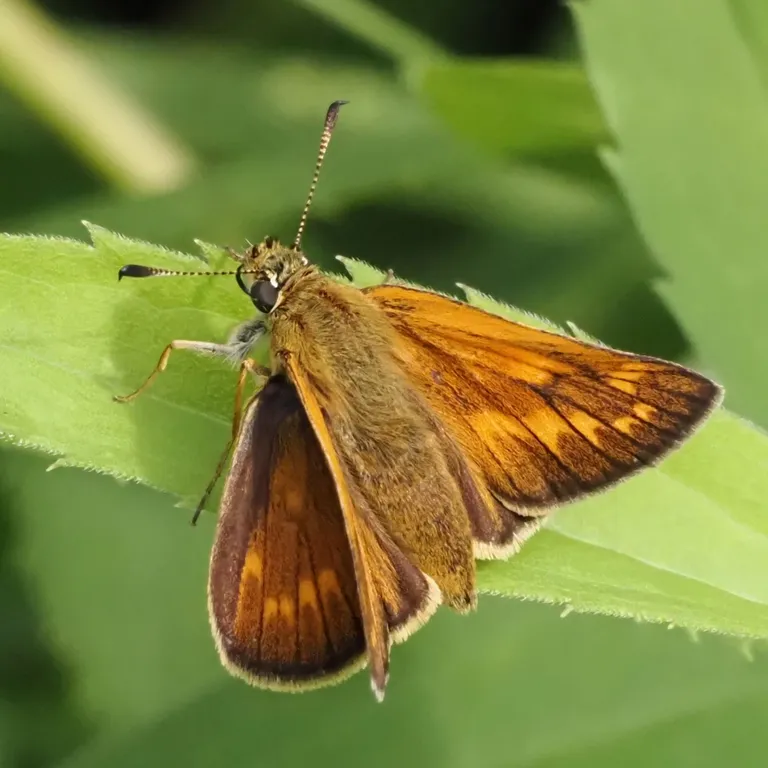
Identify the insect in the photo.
Ochlodes sylvanus (also Ochlodes venata)
